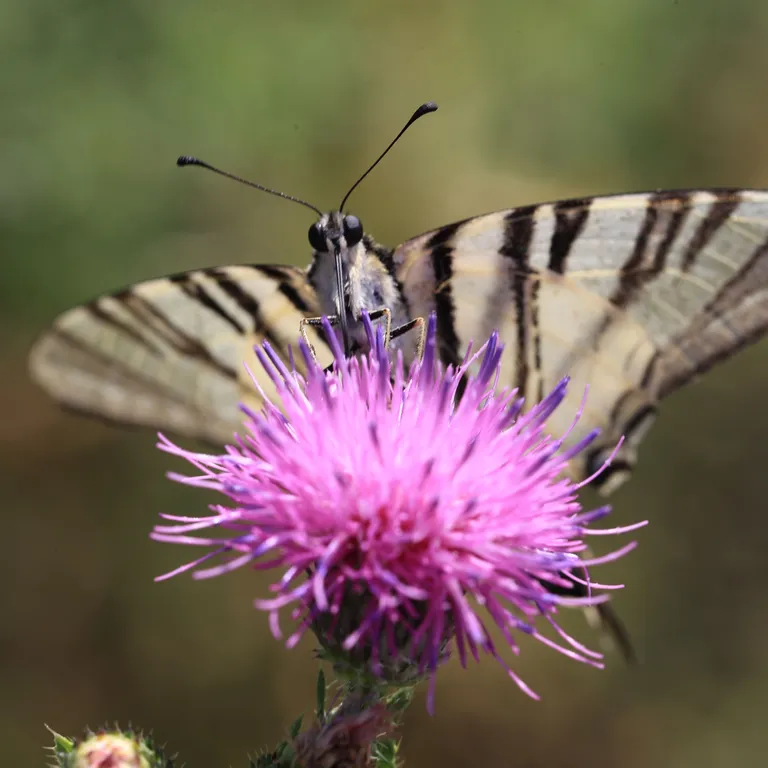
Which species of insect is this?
Iphiclides podalirius
